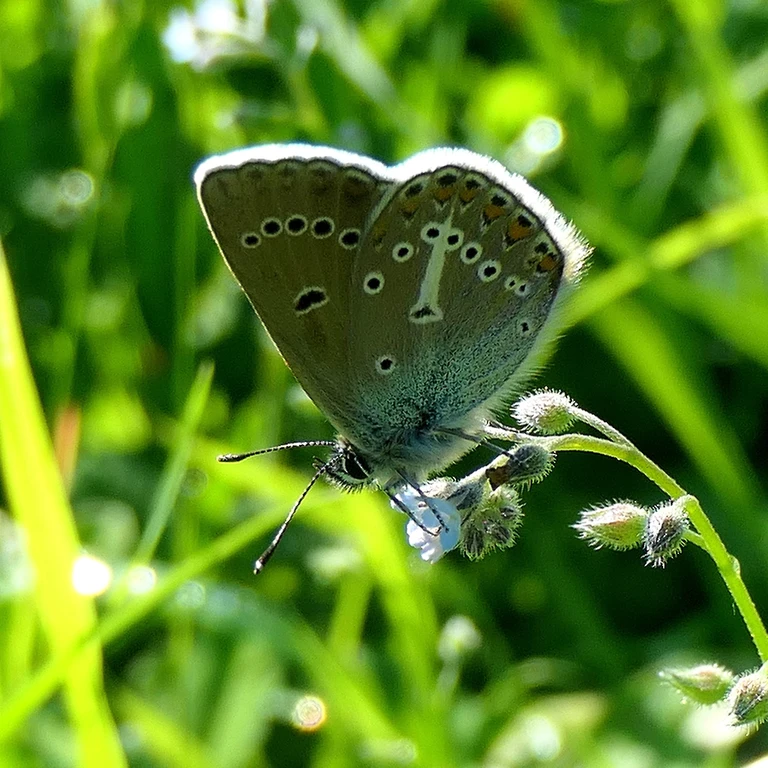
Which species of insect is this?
Eumedonia eumedon
